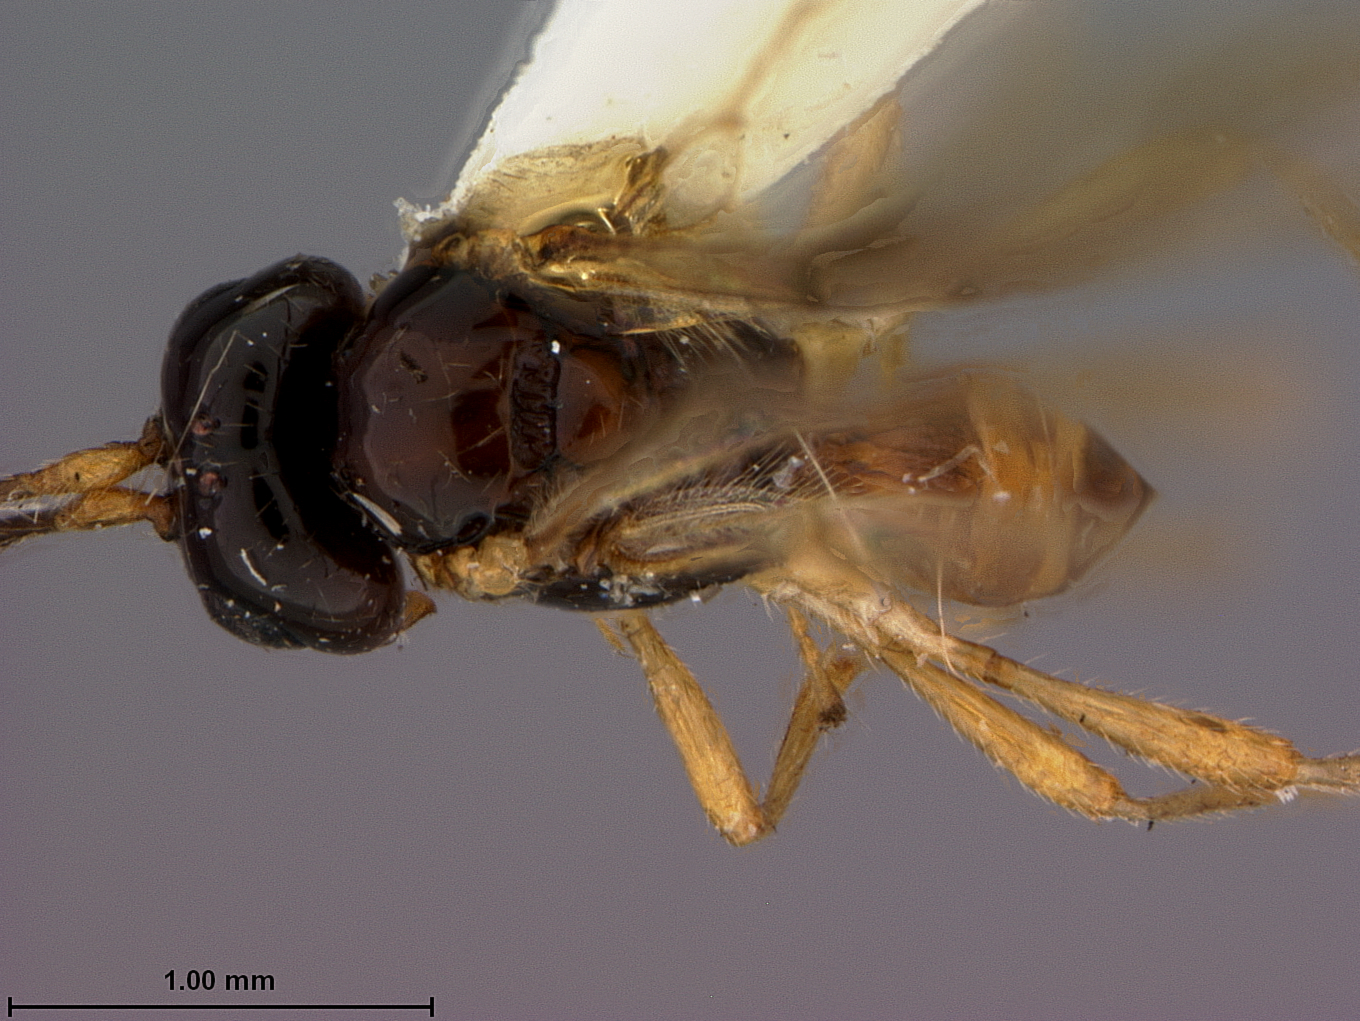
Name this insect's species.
Aspilota divergens
